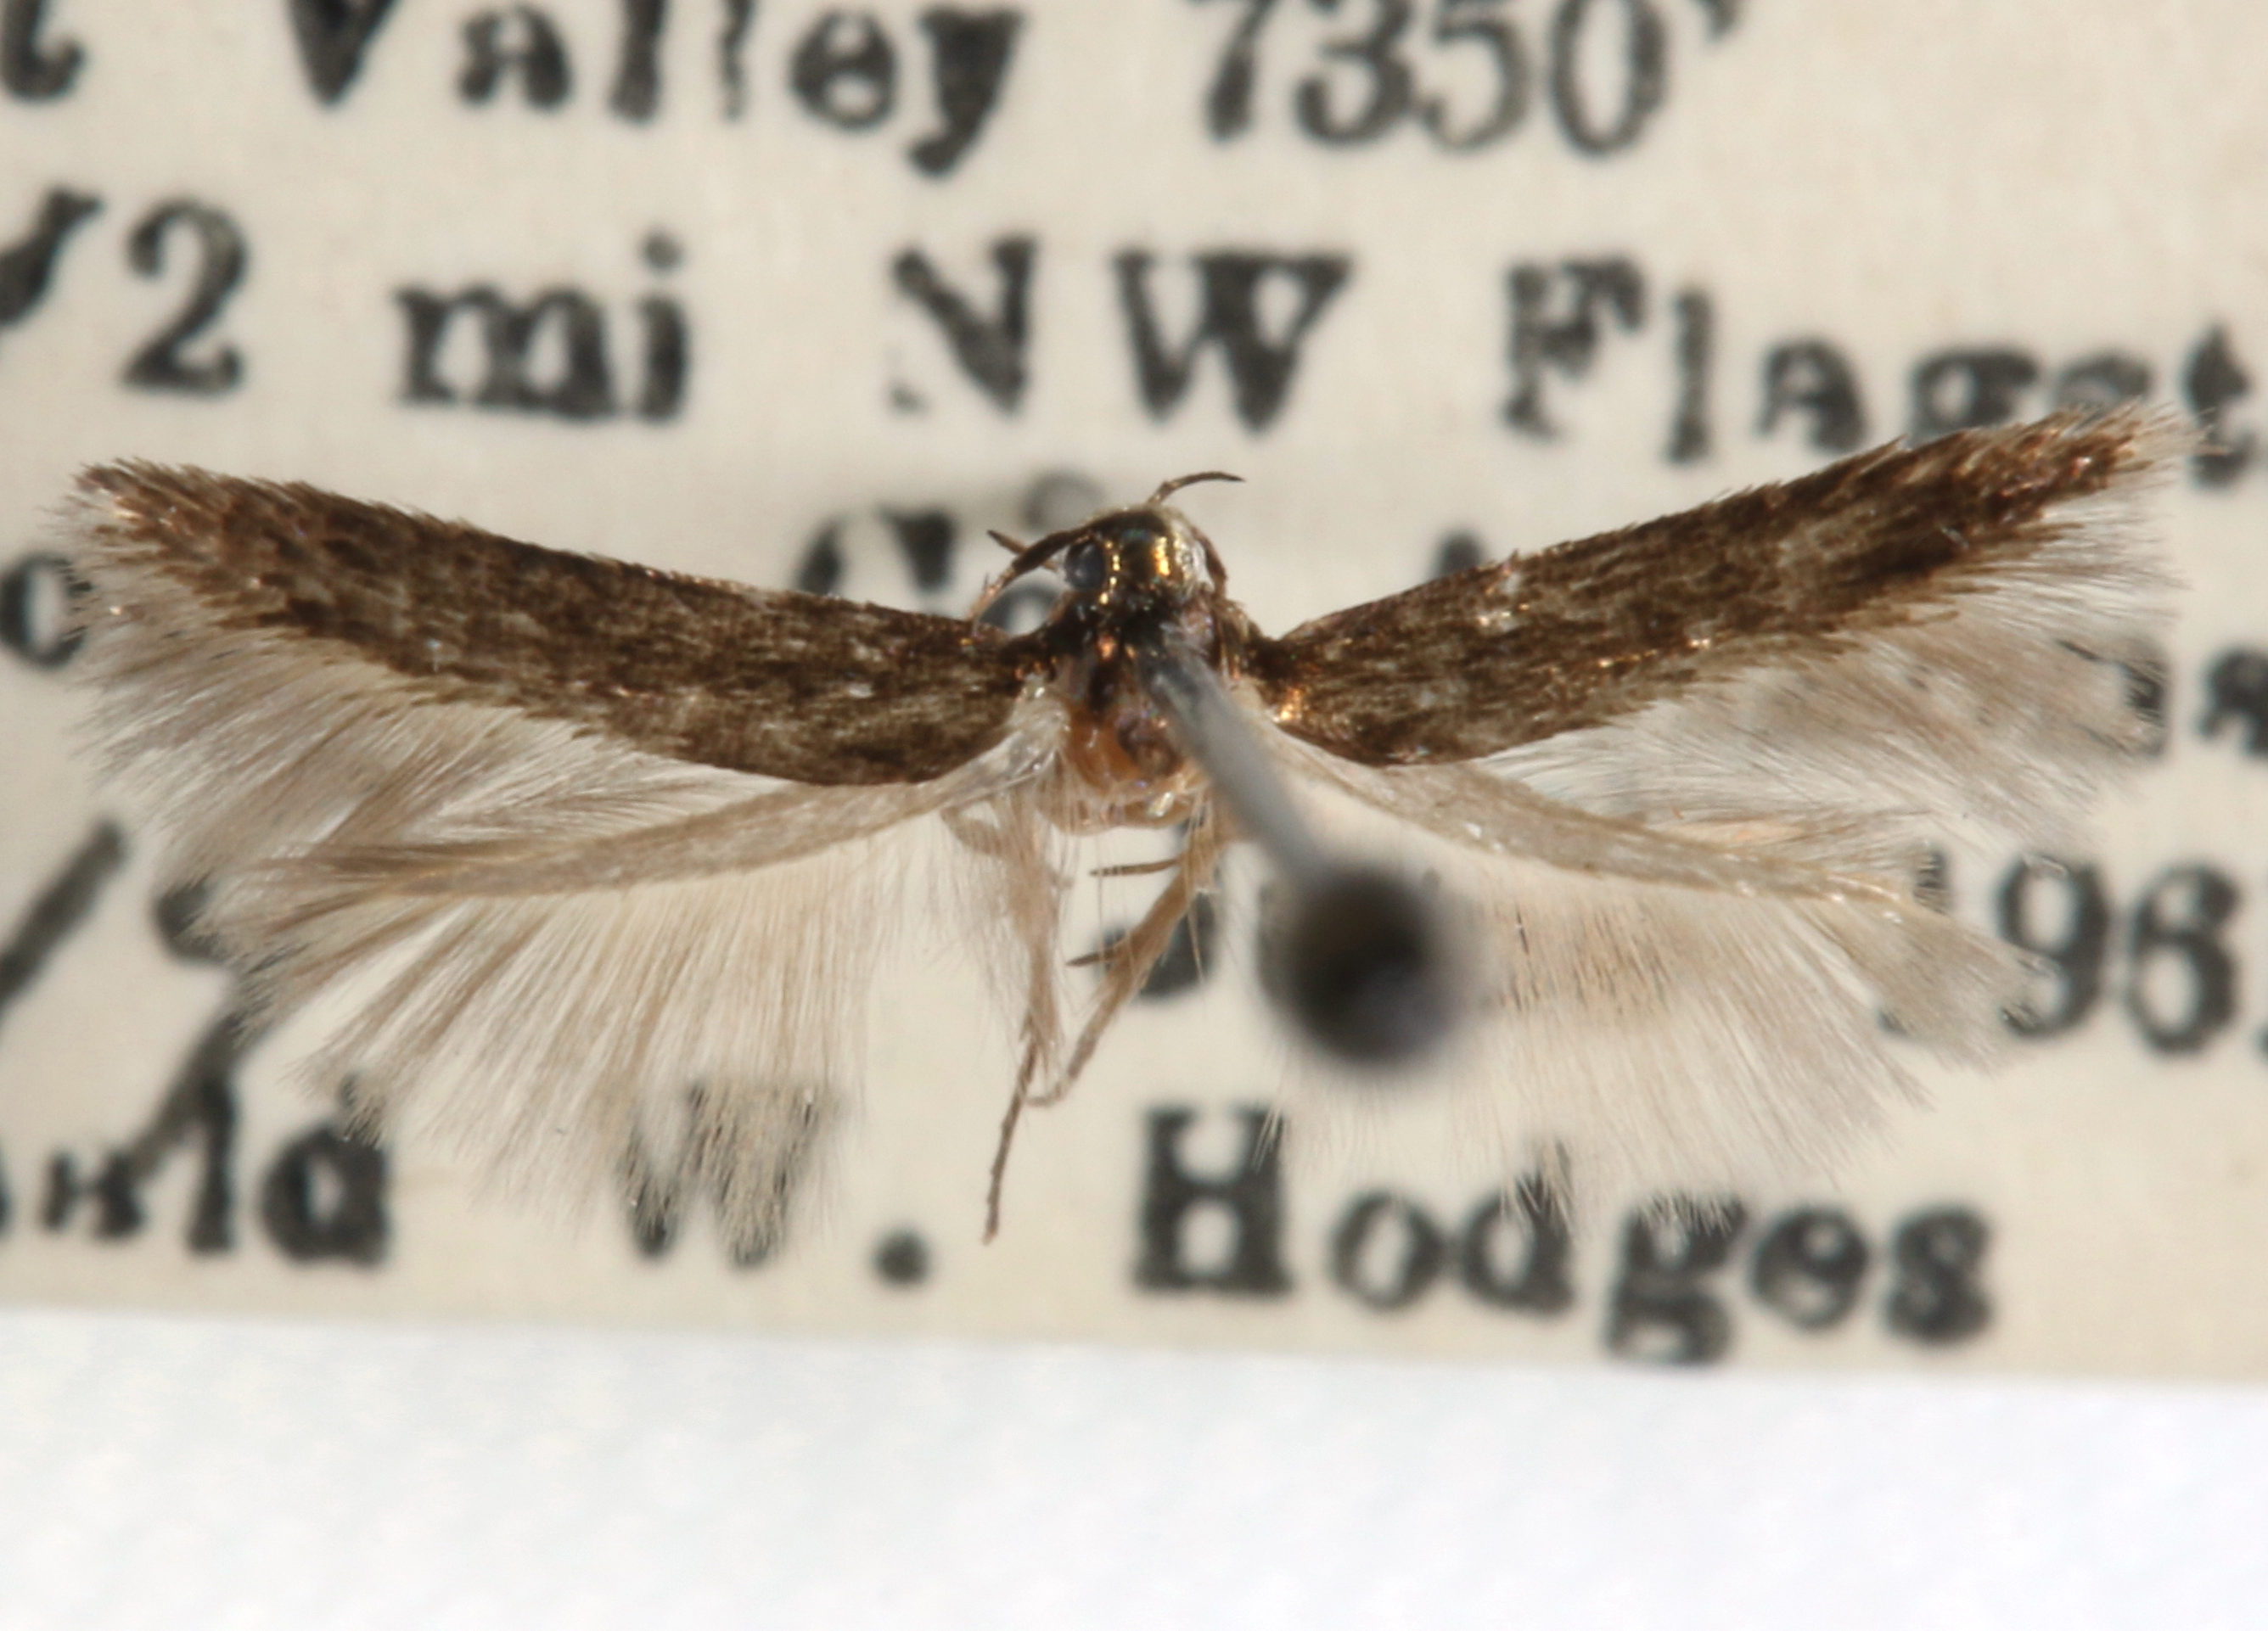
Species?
Periploca devia
